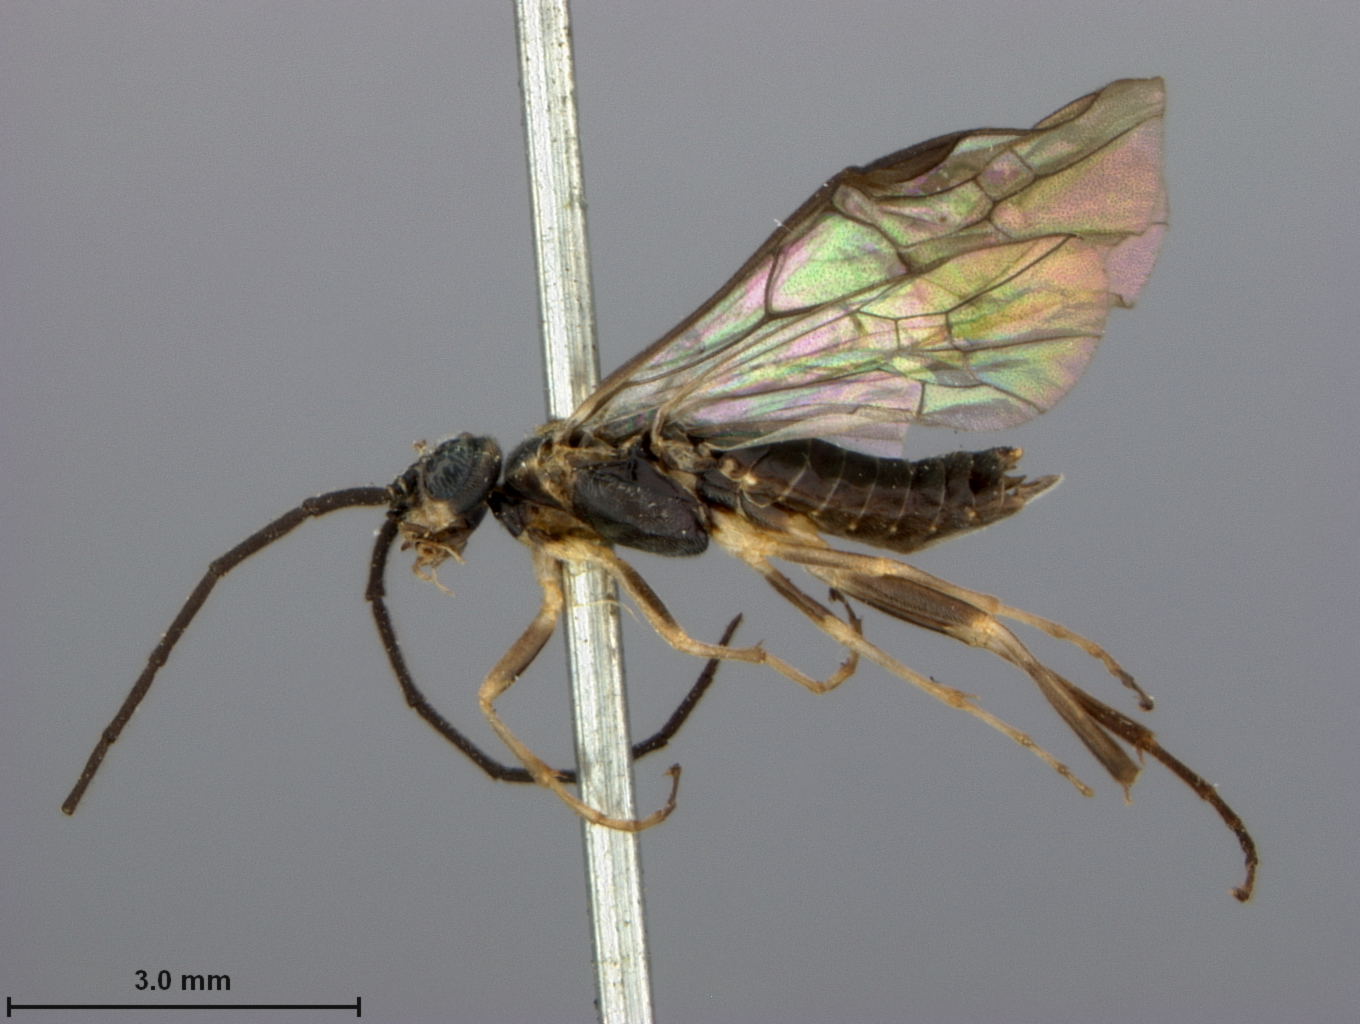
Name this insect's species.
Pteronus rivularis
